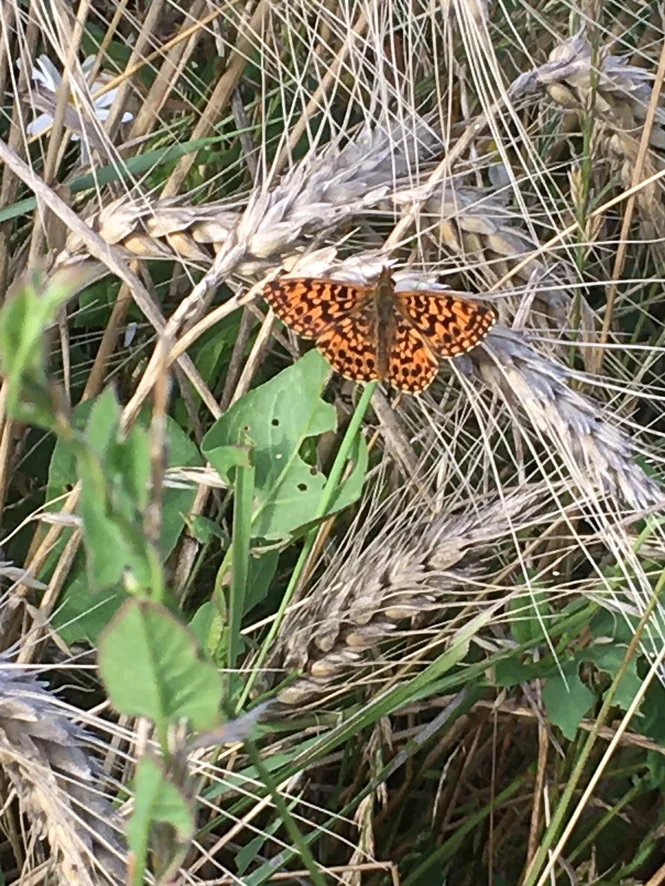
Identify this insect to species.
Boloria dia
